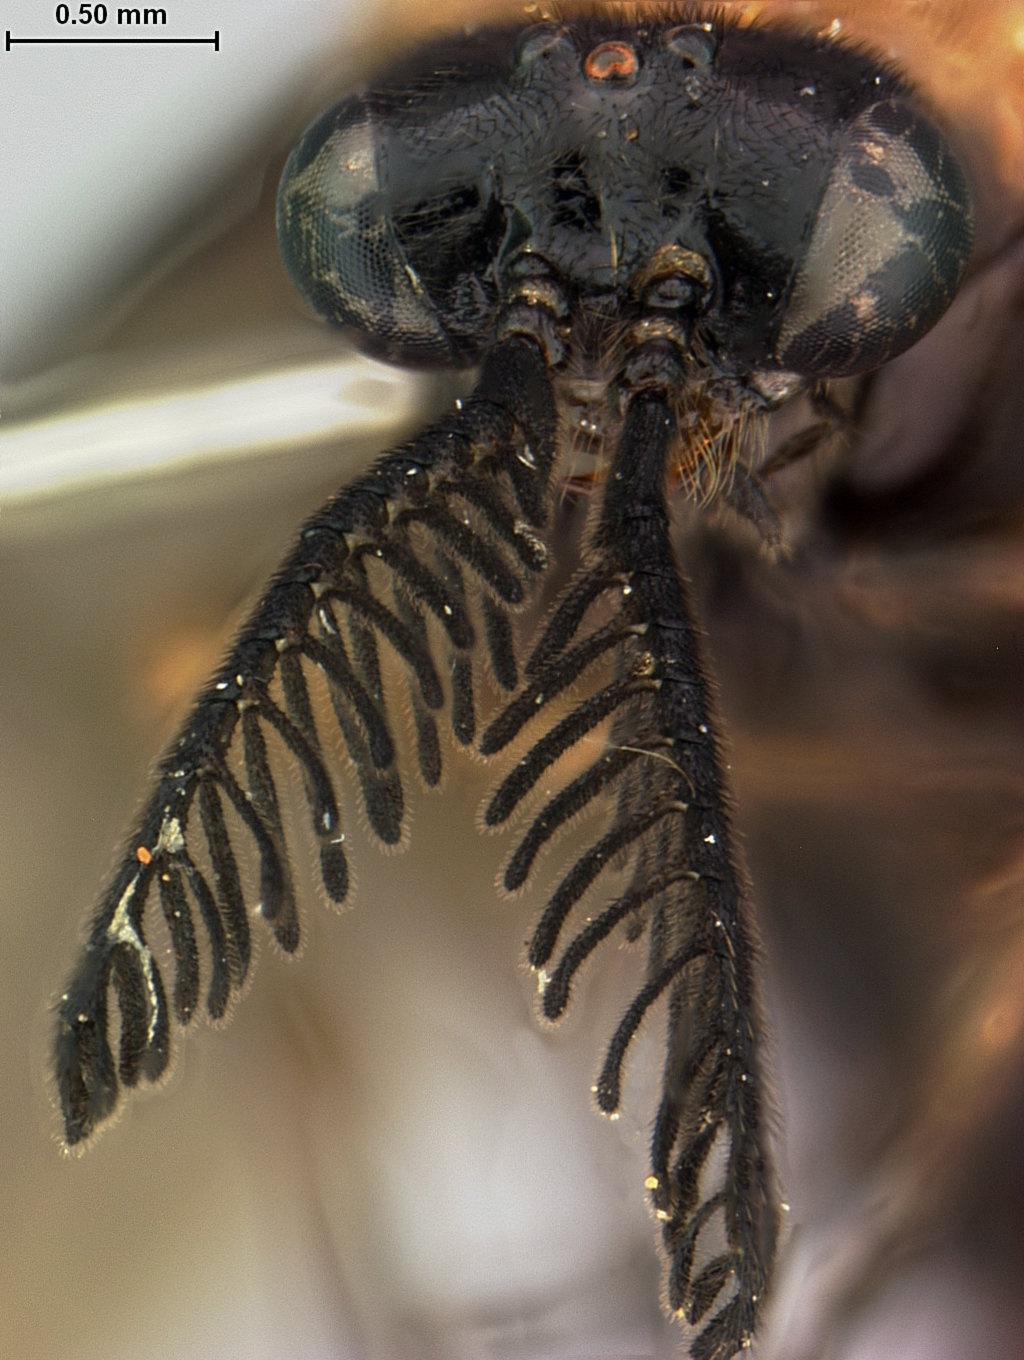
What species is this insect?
Pereyiella mexicana
